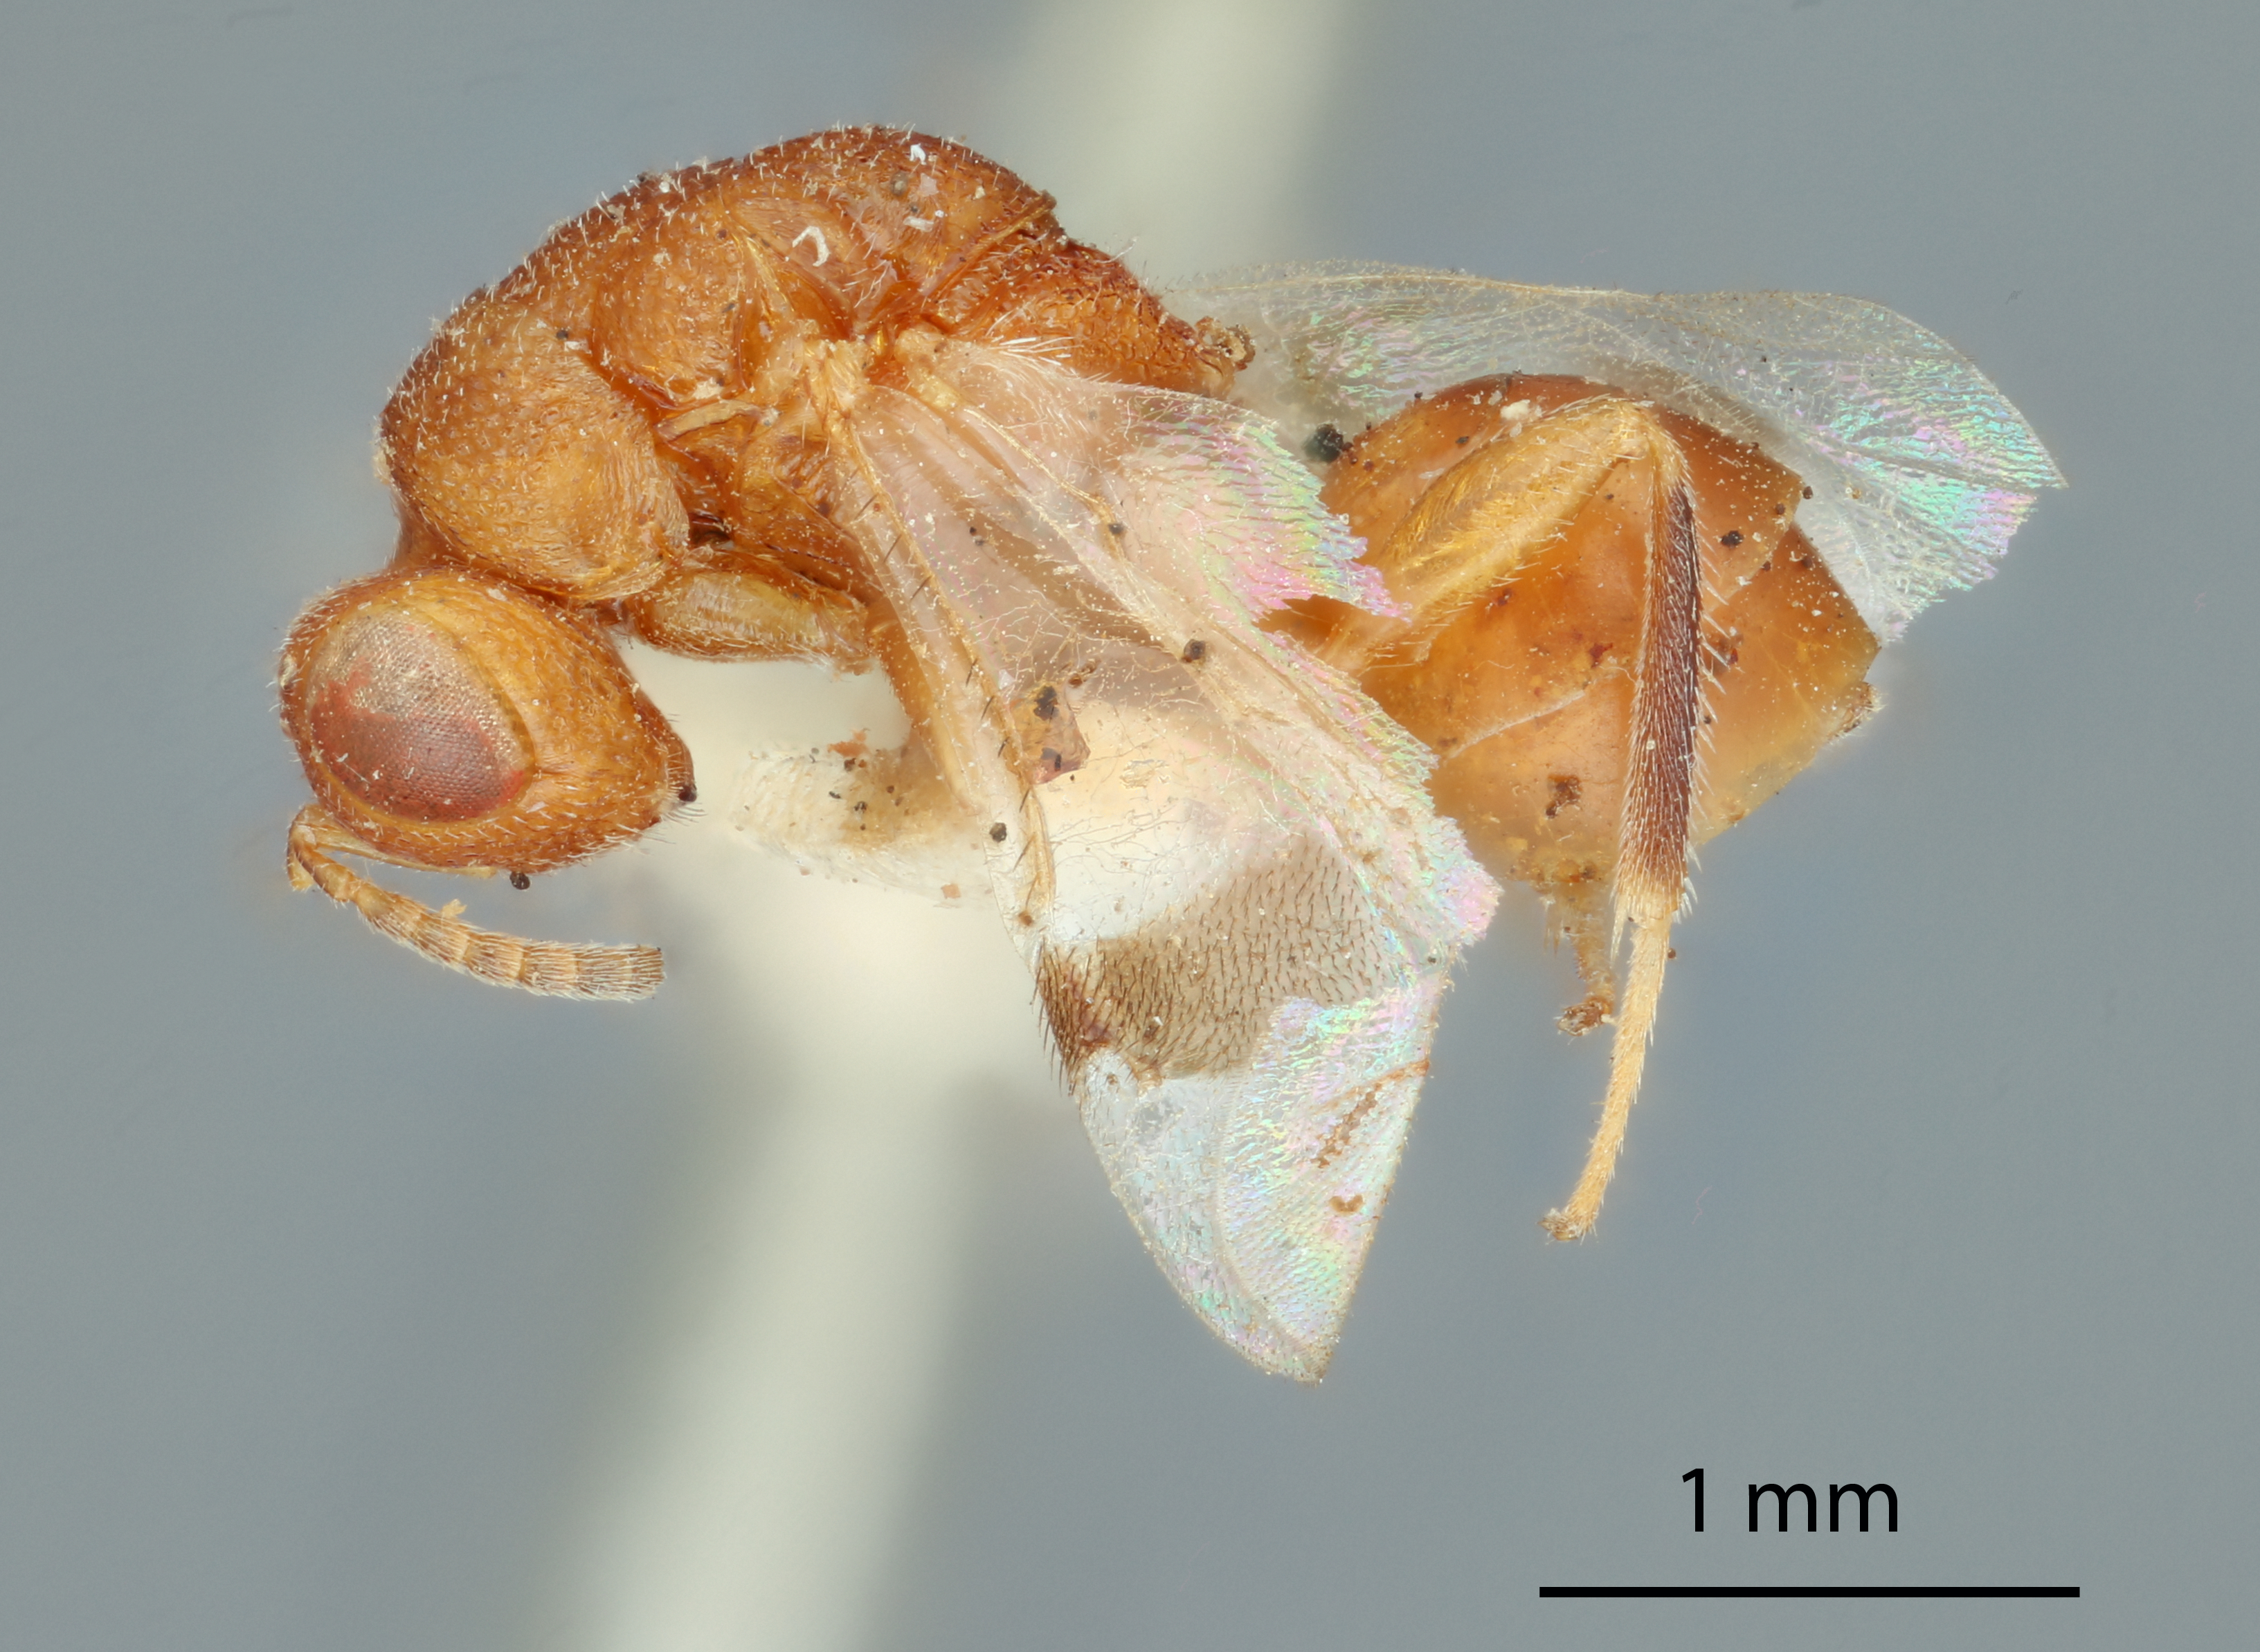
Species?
Decatoma flava
